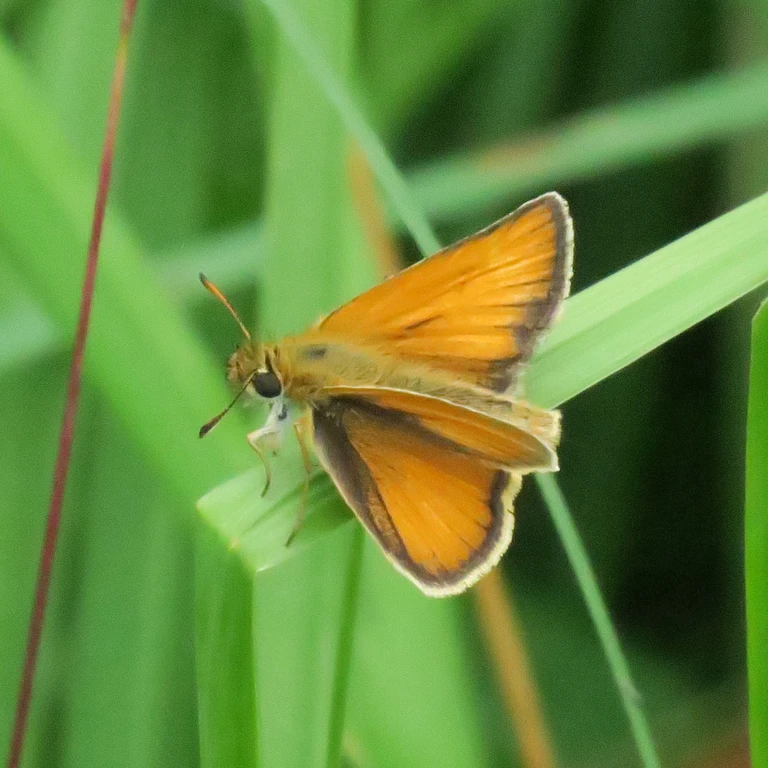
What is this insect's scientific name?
Thymelicus lineola
